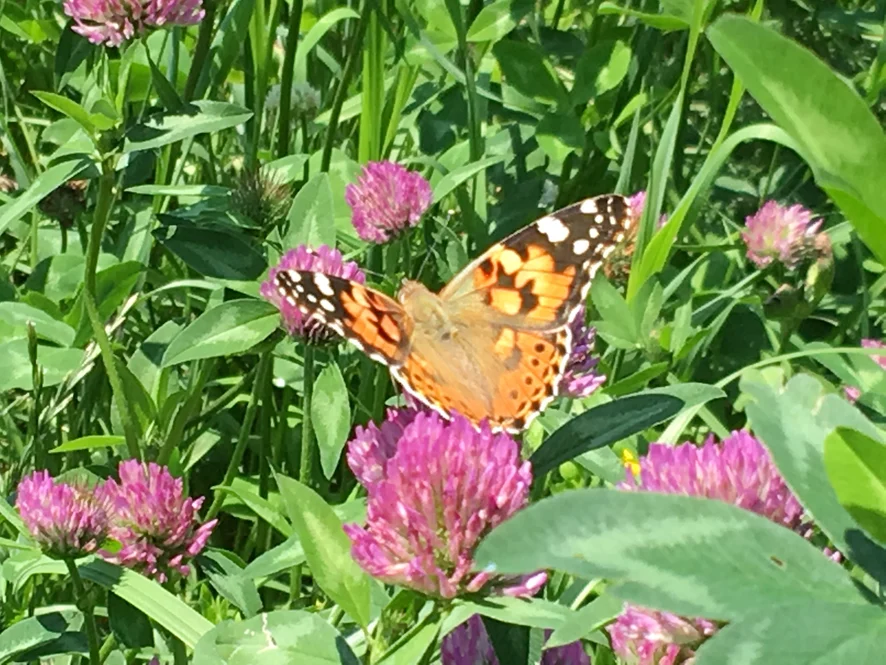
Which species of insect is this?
Vanessa cardui
